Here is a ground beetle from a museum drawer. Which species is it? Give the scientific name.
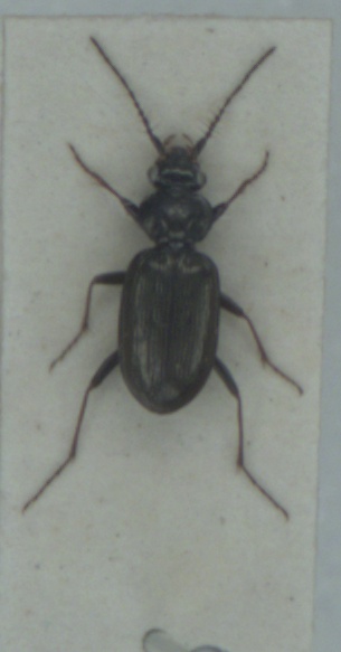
Loricera pilicornis
